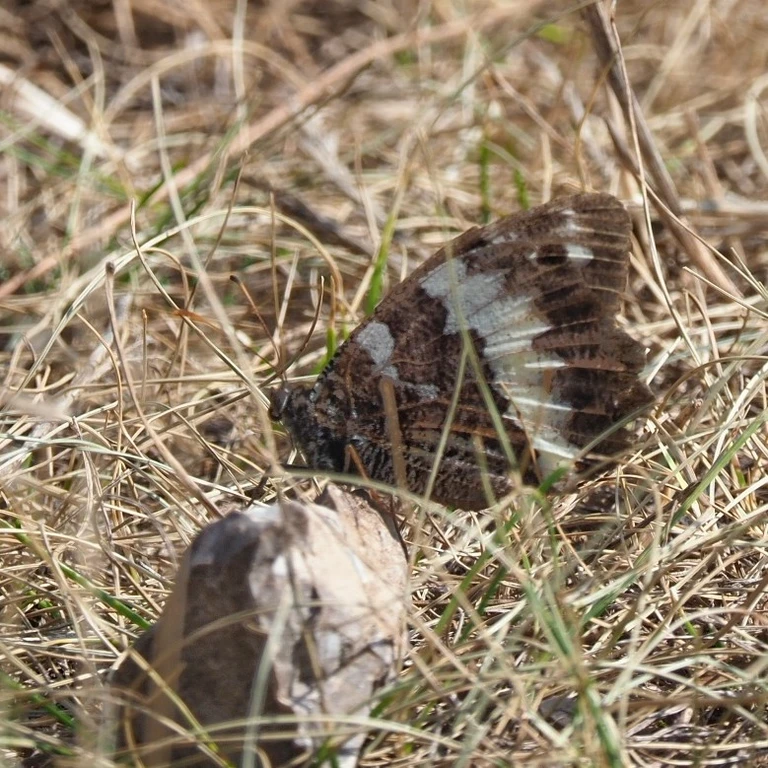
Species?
Brintesia circe
